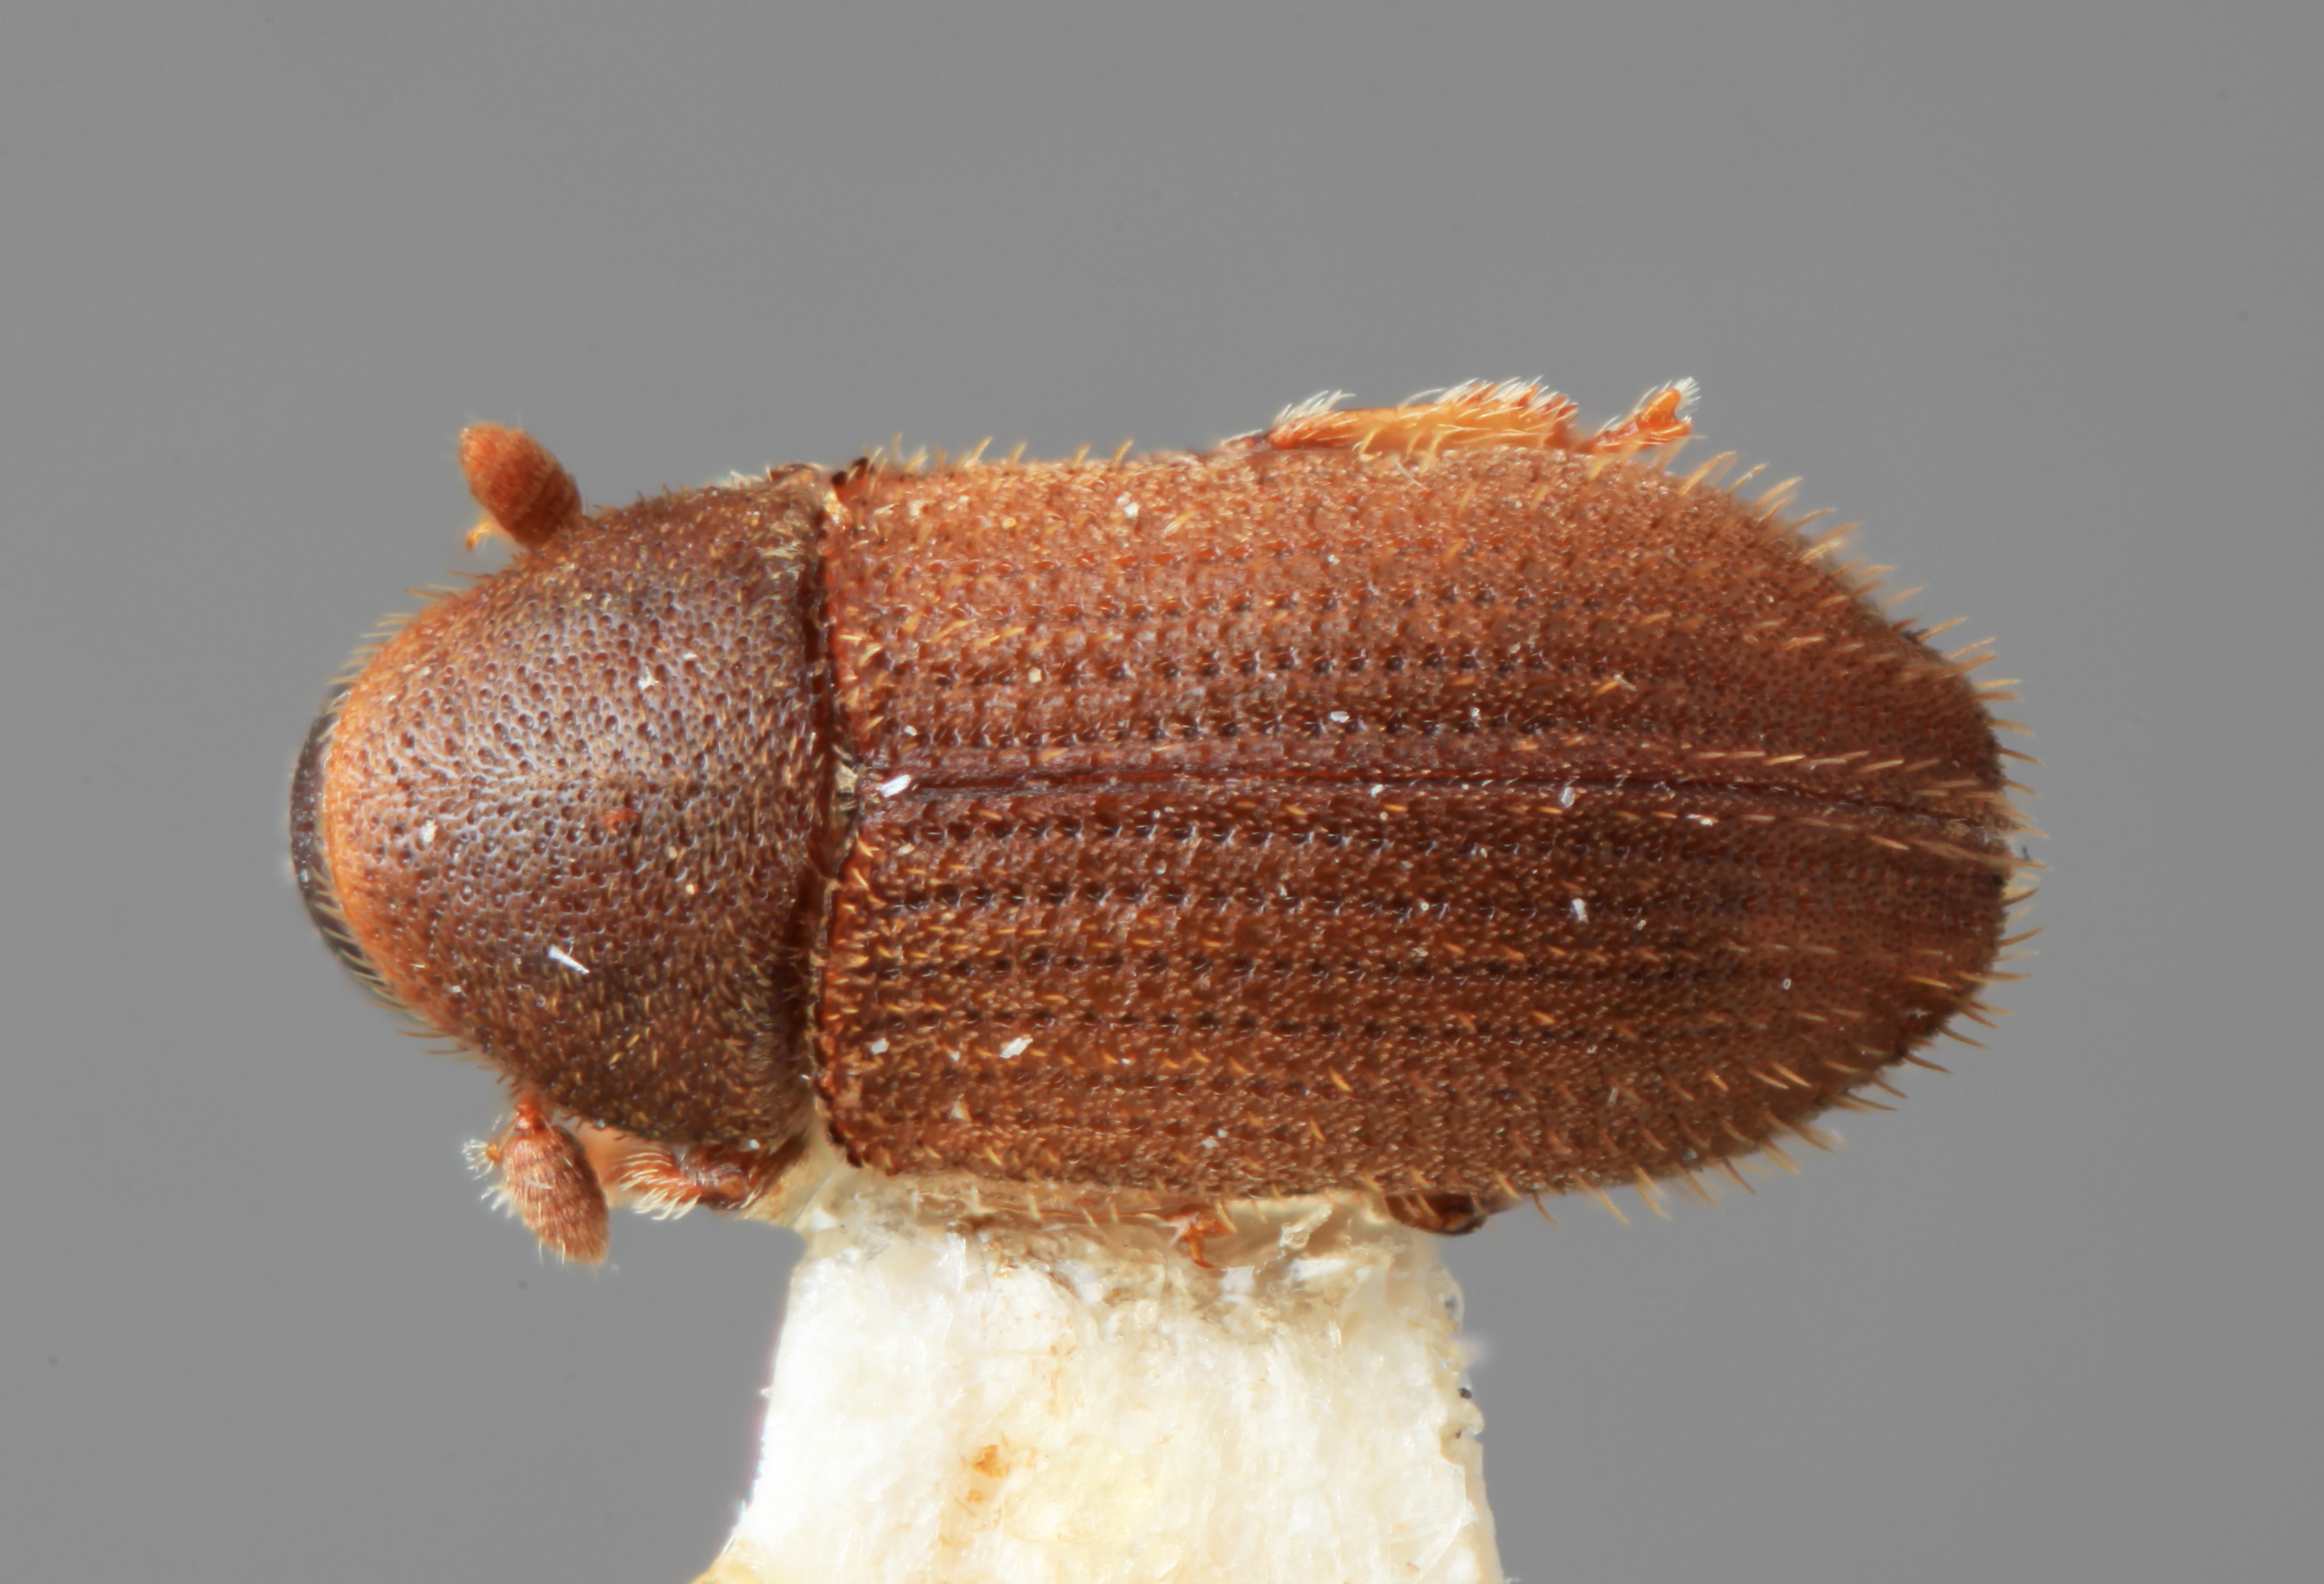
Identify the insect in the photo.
Pseudoxylechinus uniformis
